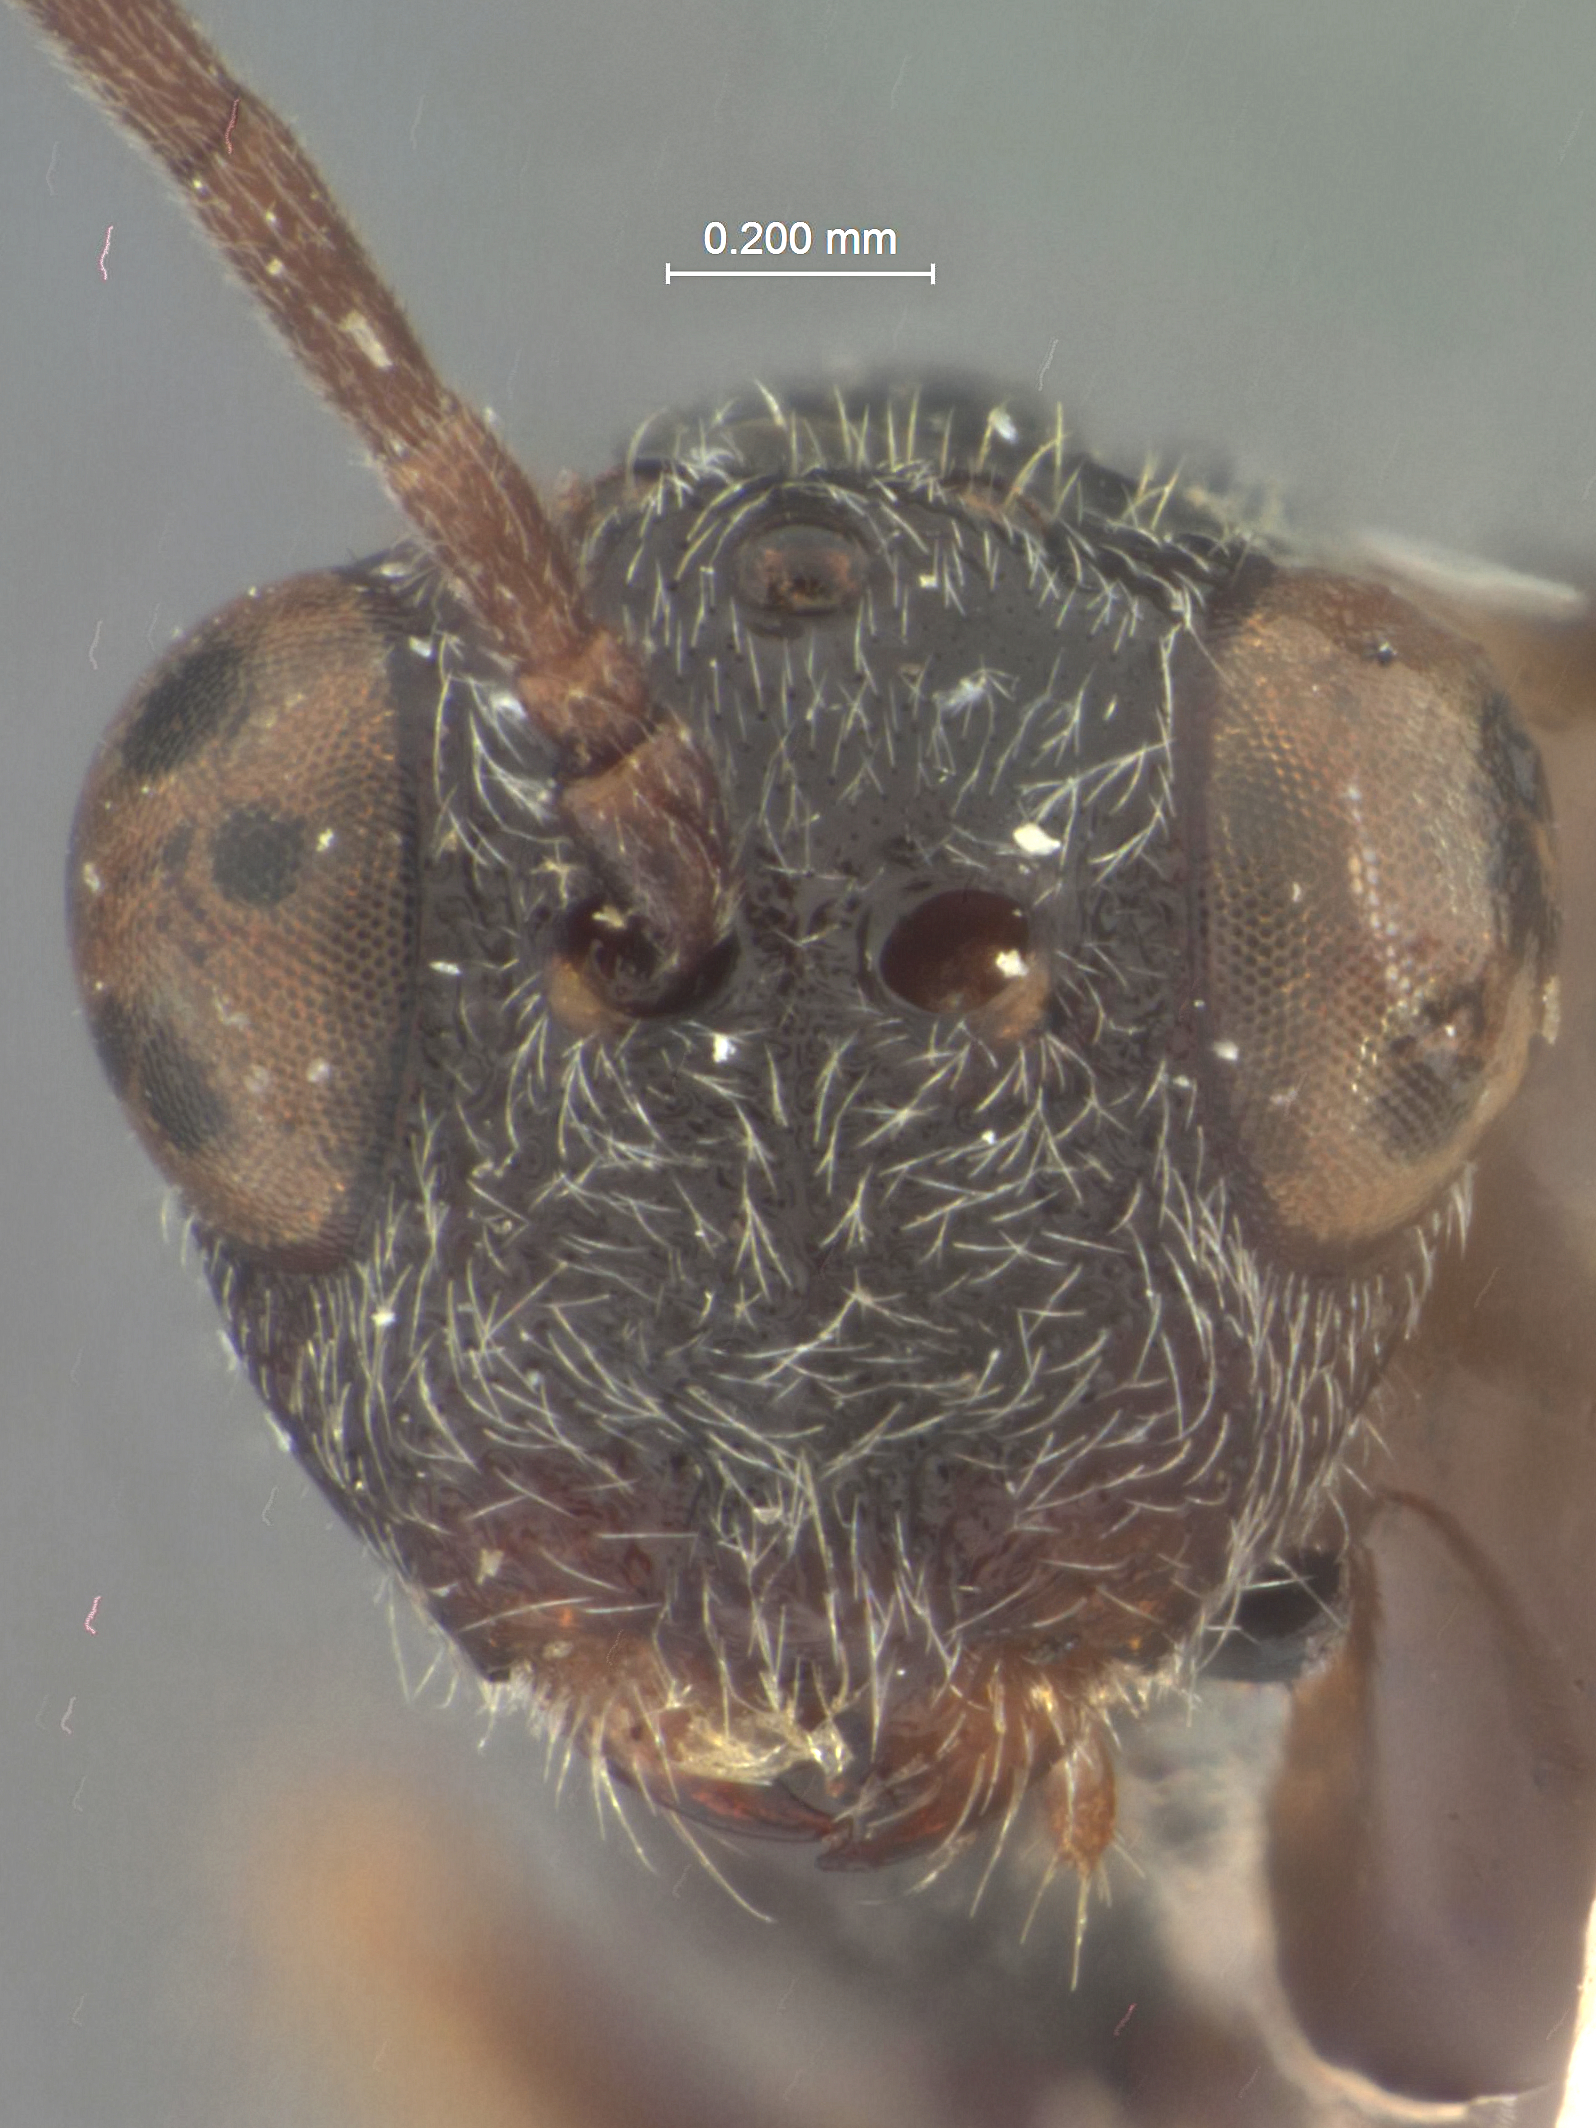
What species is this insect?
Allocynips malayensis
